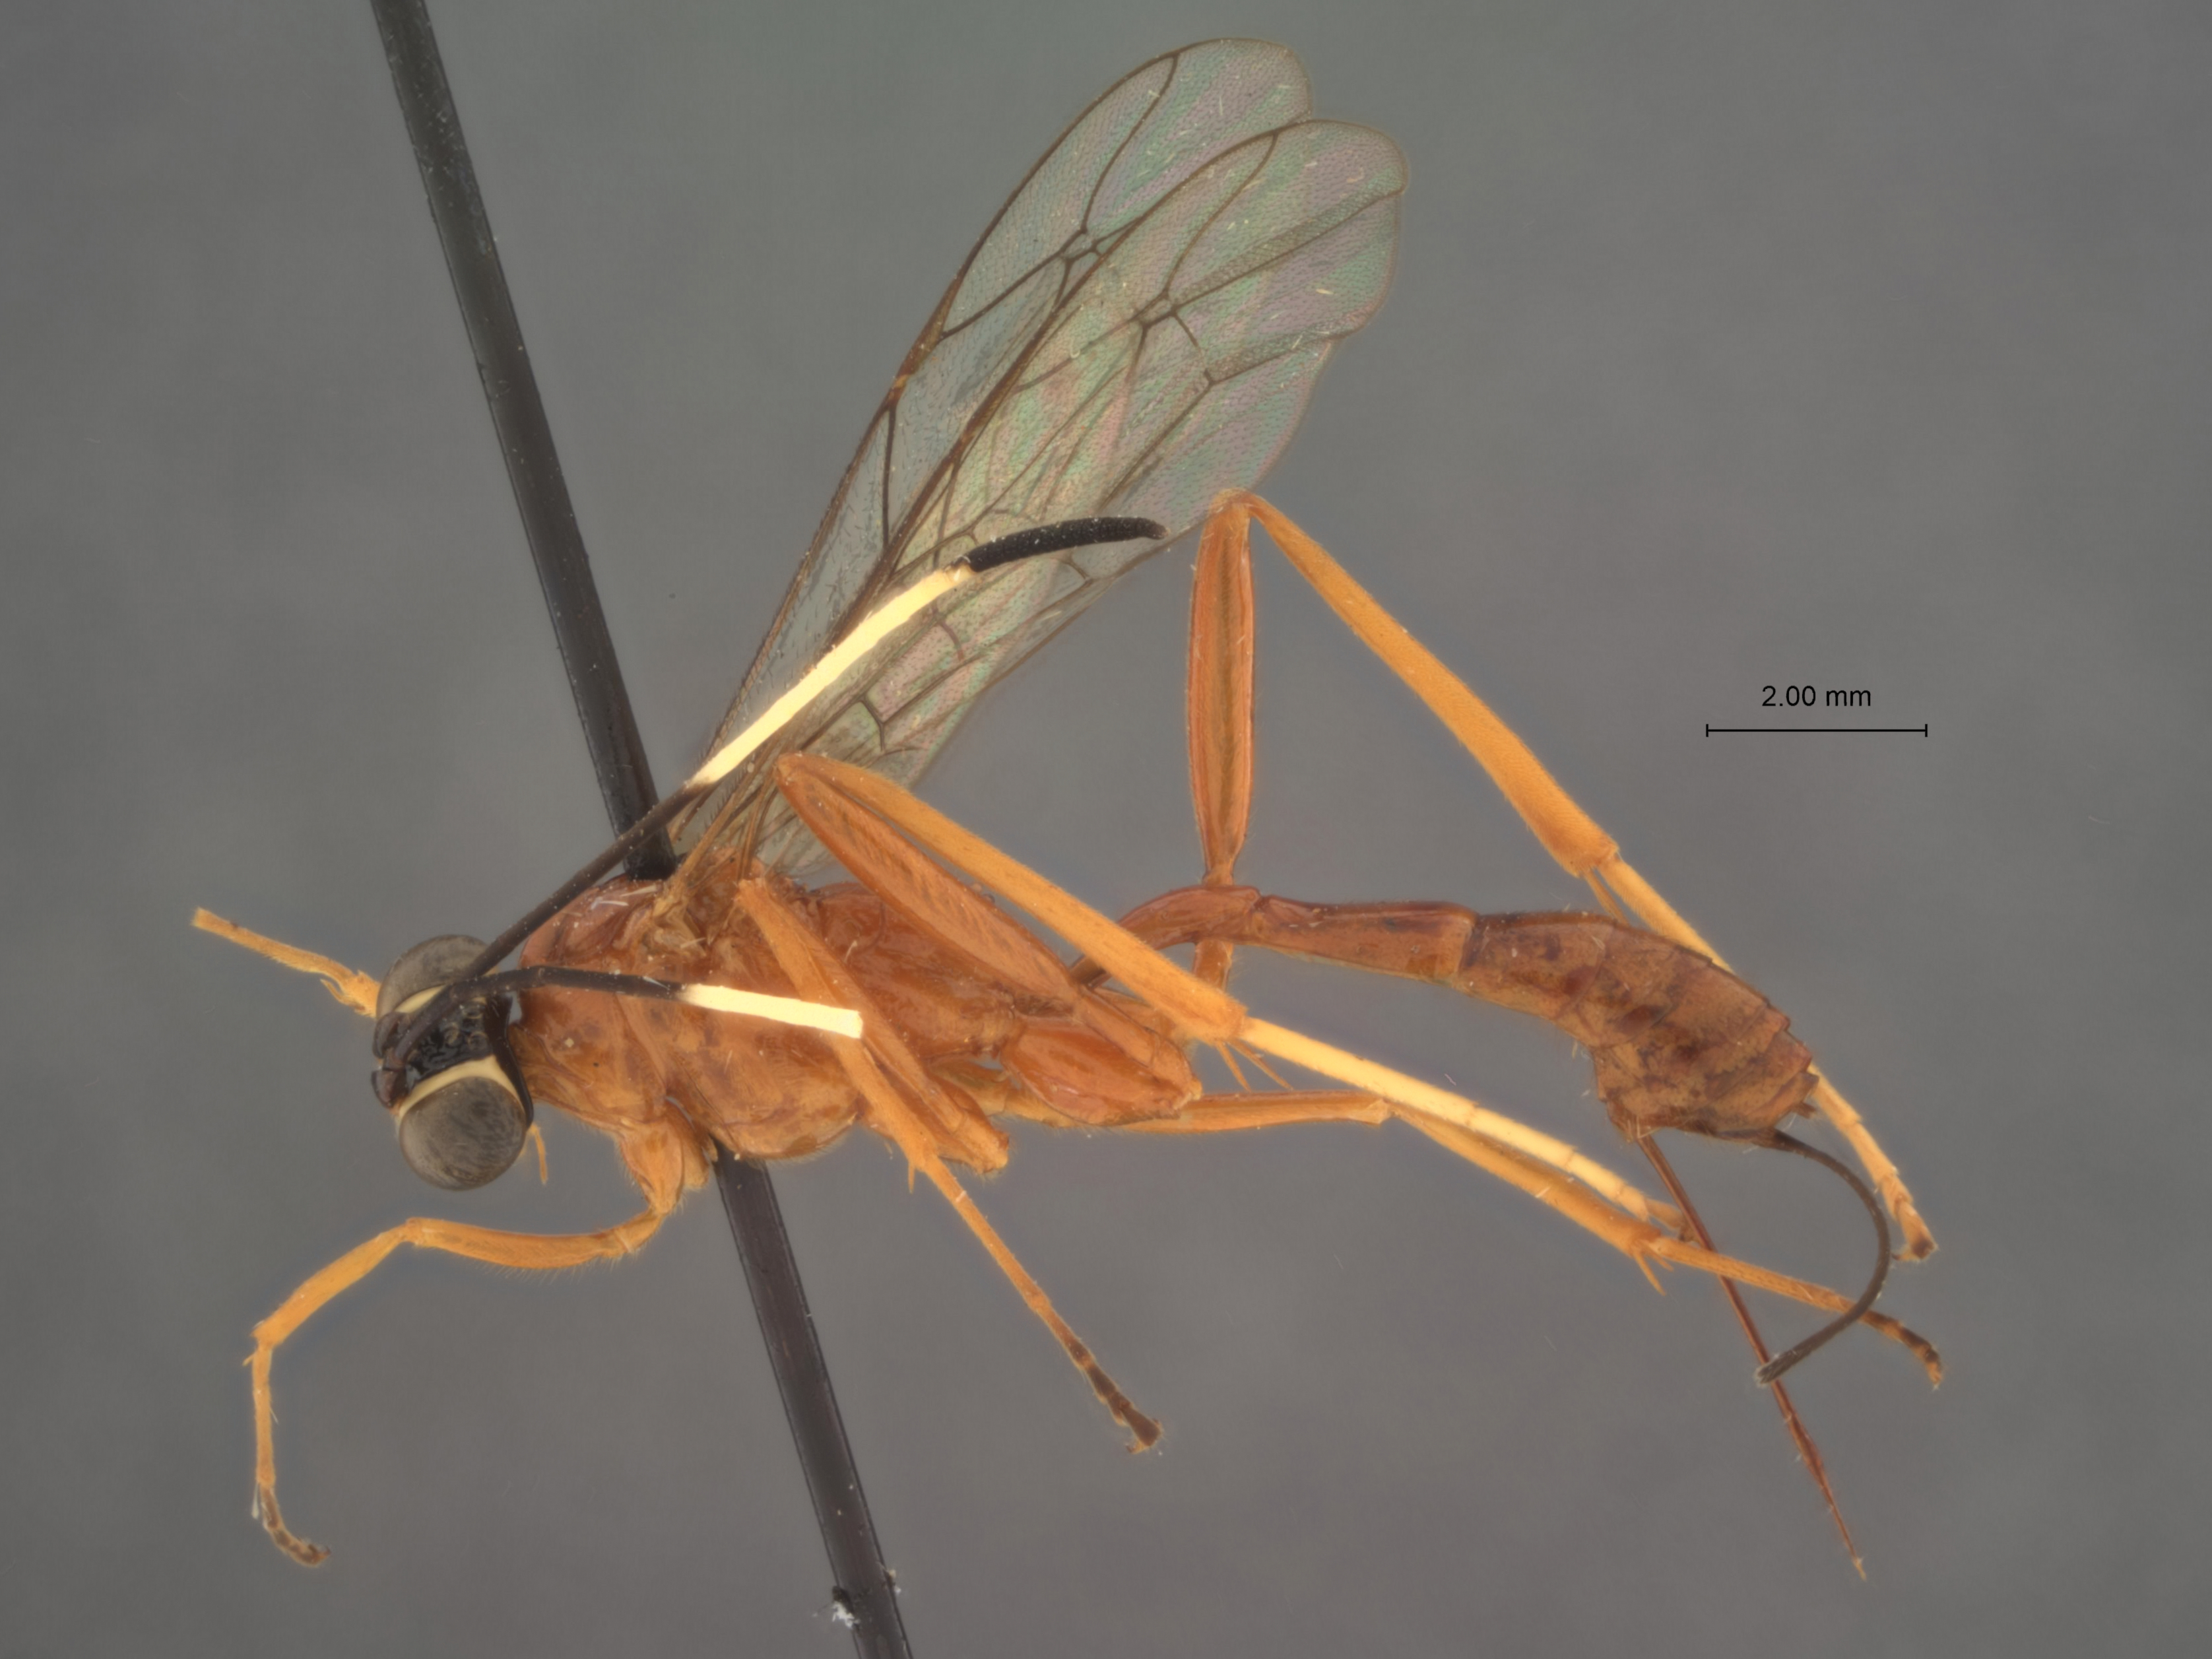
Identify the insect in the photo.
Polycyrtus buscki
